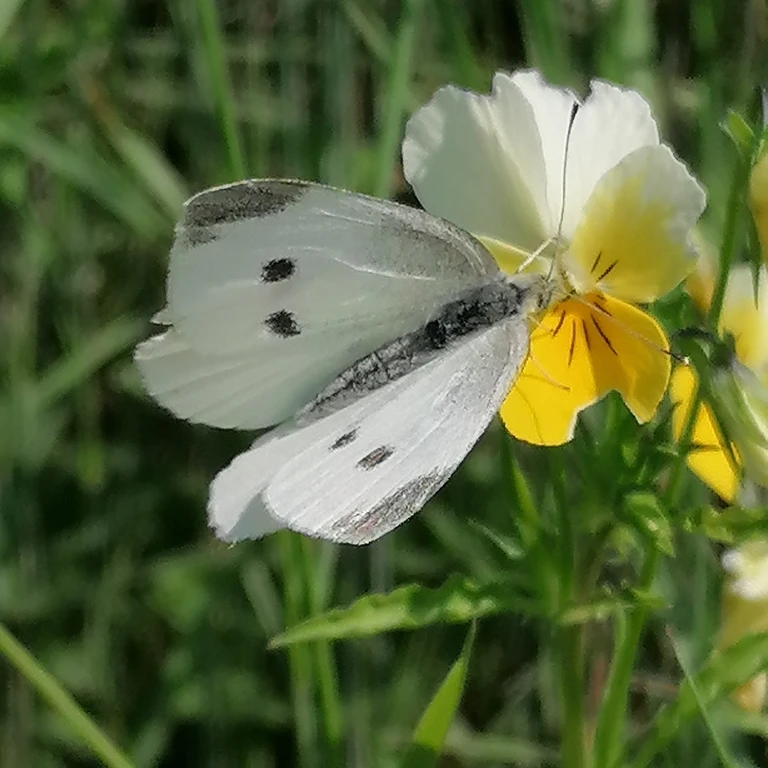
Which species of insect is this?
Pieris rapae
